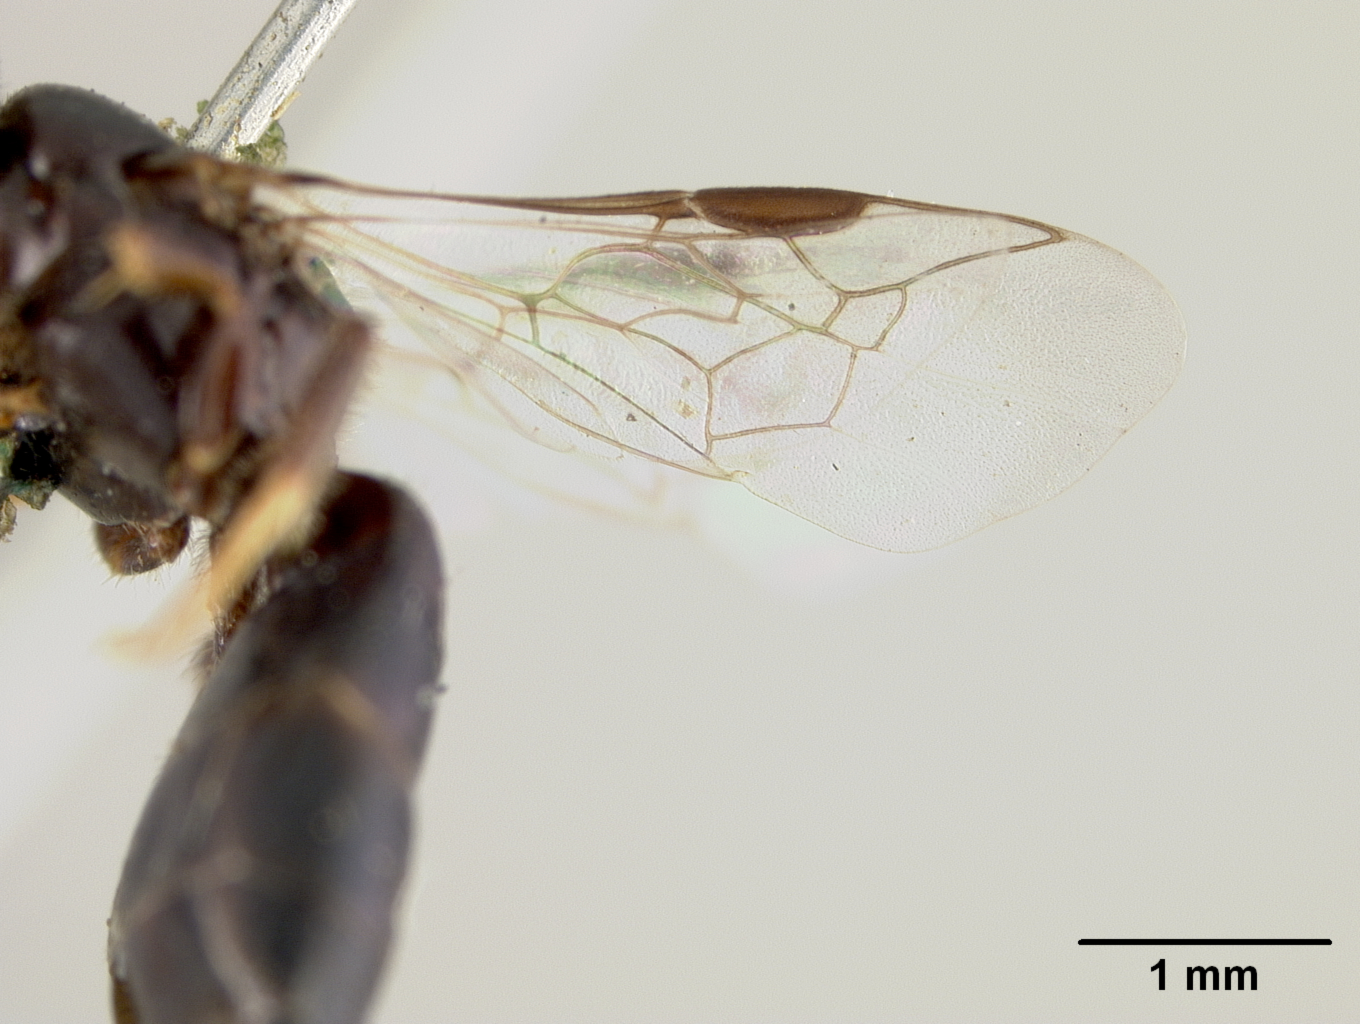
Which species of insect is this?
Pachyprosopis hackeri
